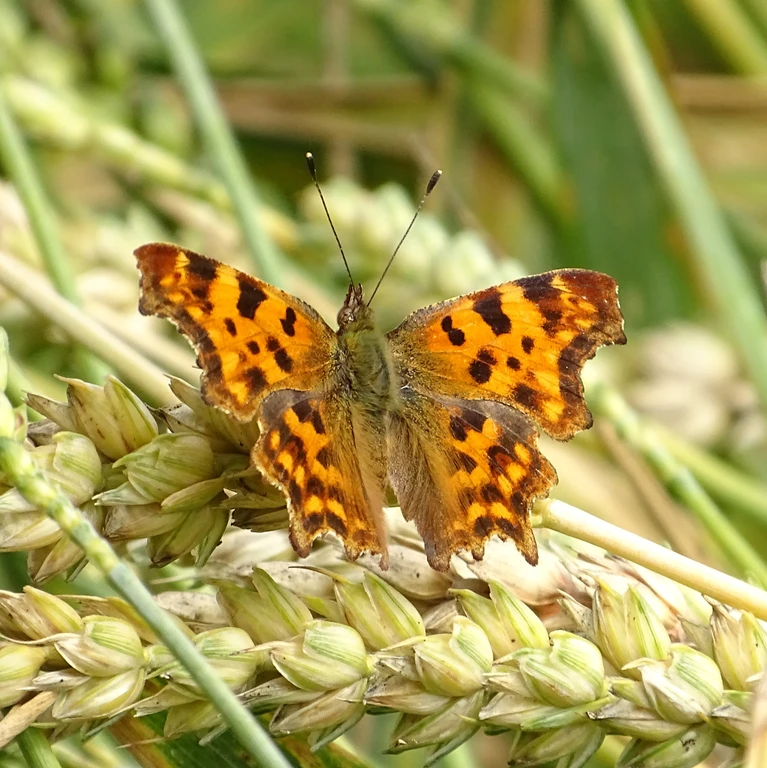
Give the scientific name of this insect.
Polygonia c-album
